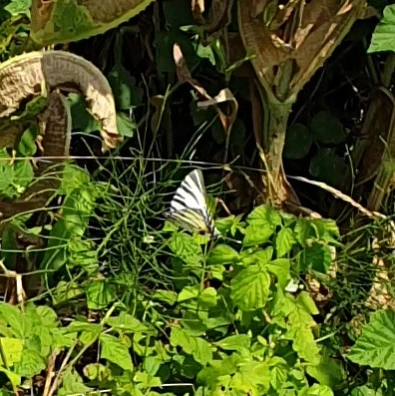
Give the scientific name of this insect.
Iphiclides podalirius
